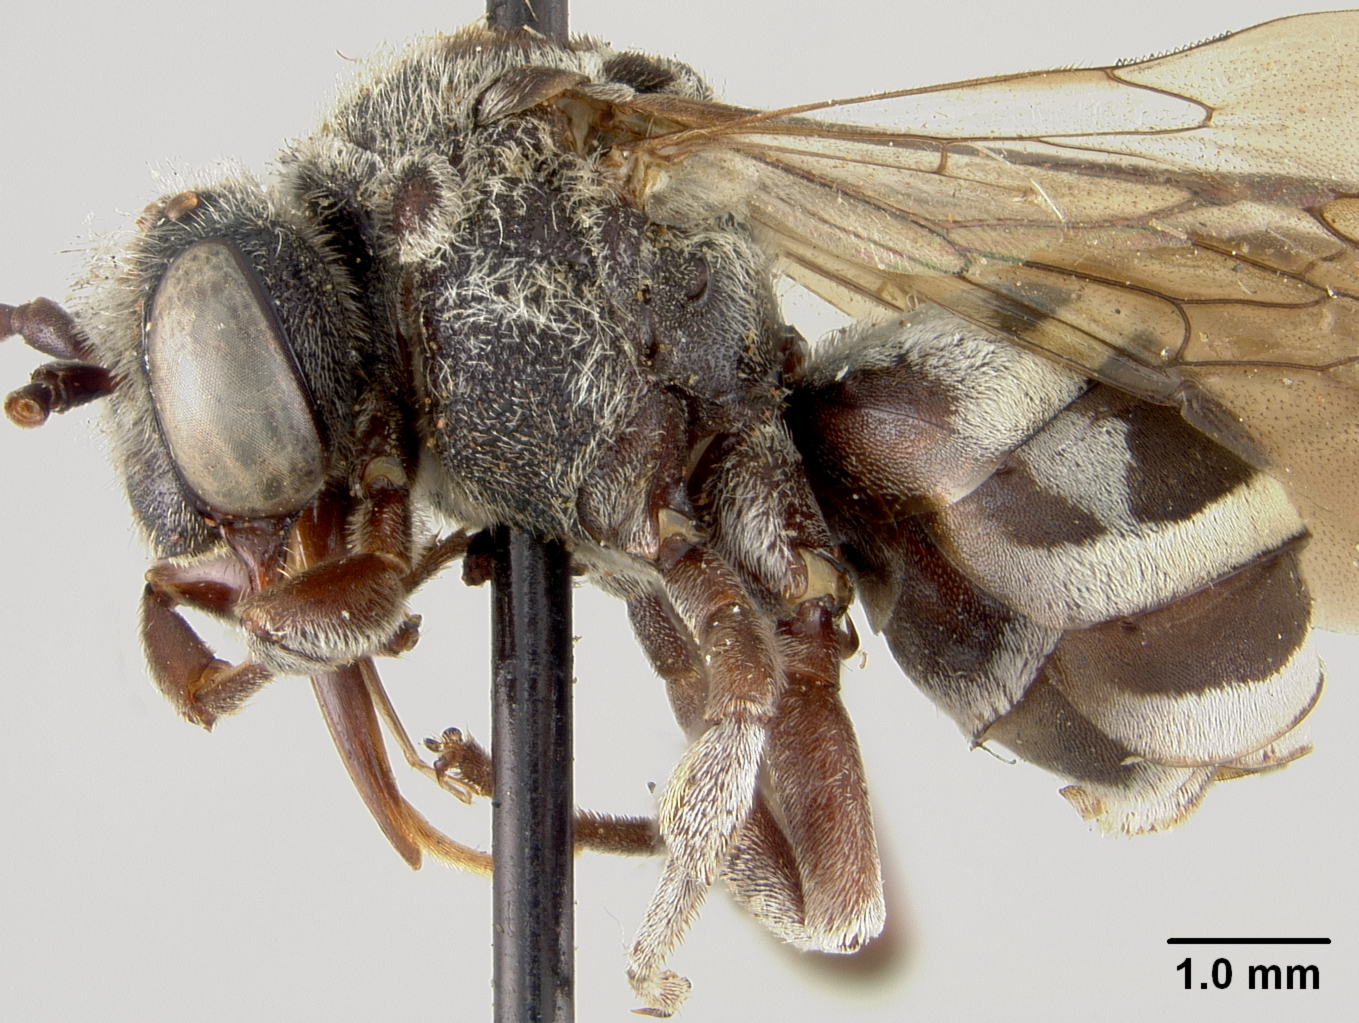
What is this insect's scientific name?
Triepeolus nigrihirtus
